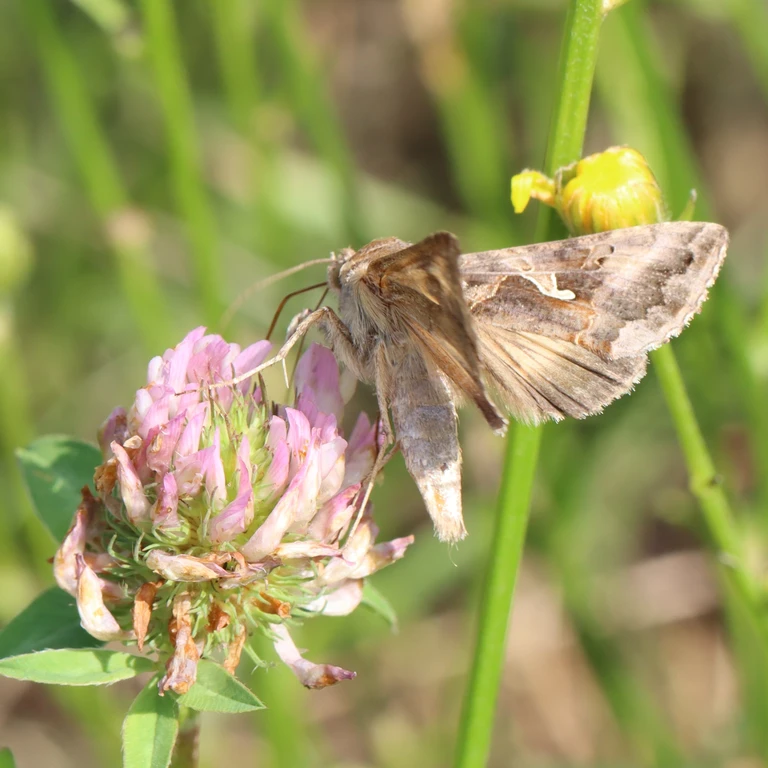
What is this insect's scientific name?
Autographa gamma
